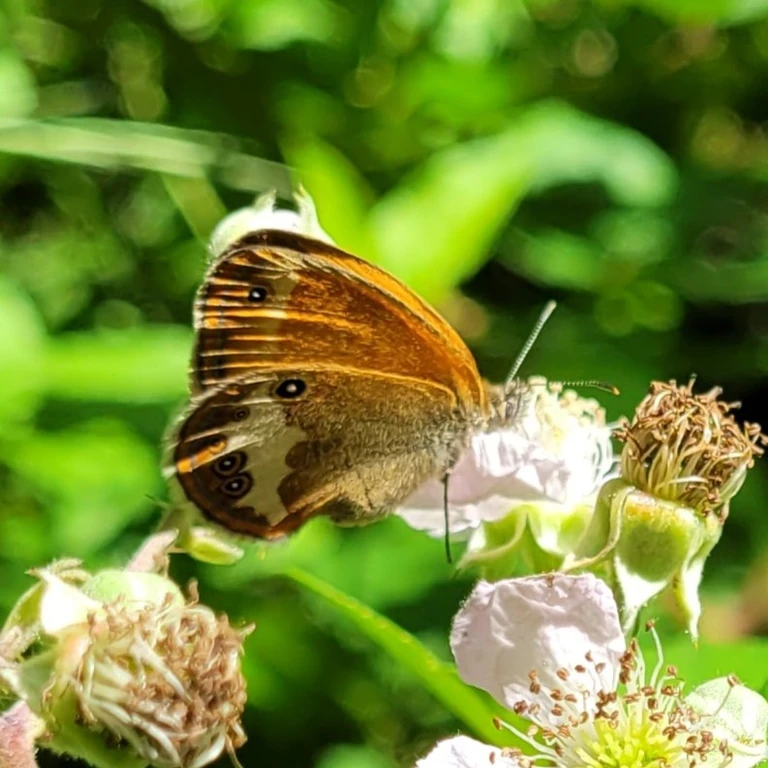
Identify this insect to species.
Coenonympha arcania
